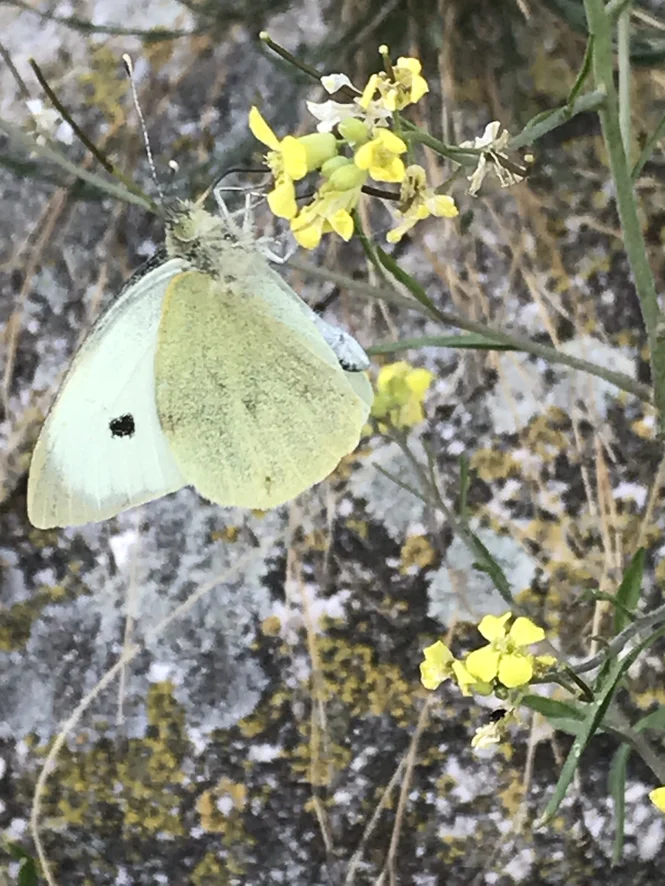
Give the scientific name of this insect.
Pieris brassicae
